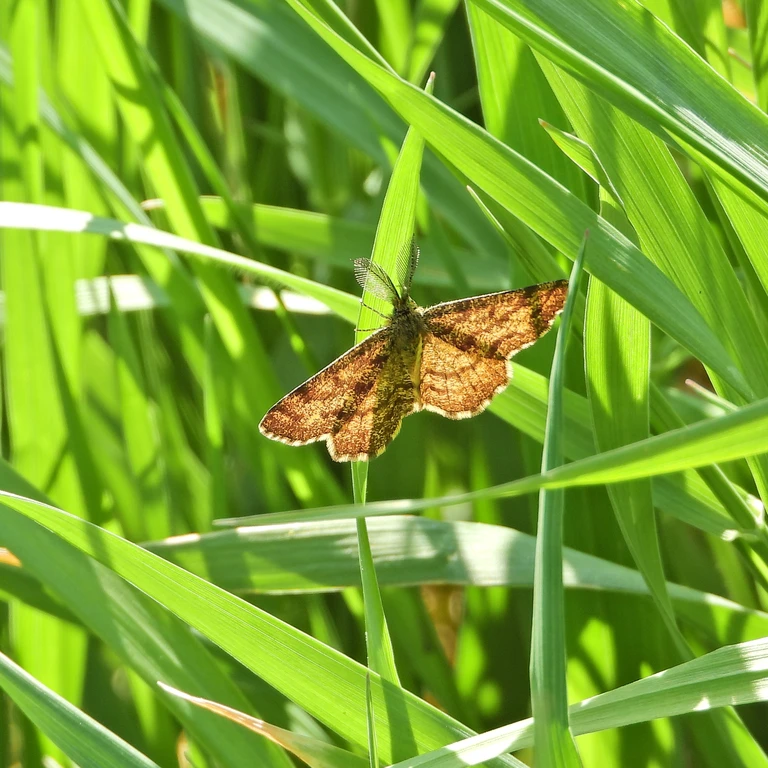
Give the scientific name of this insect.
Ematurga atomaria
